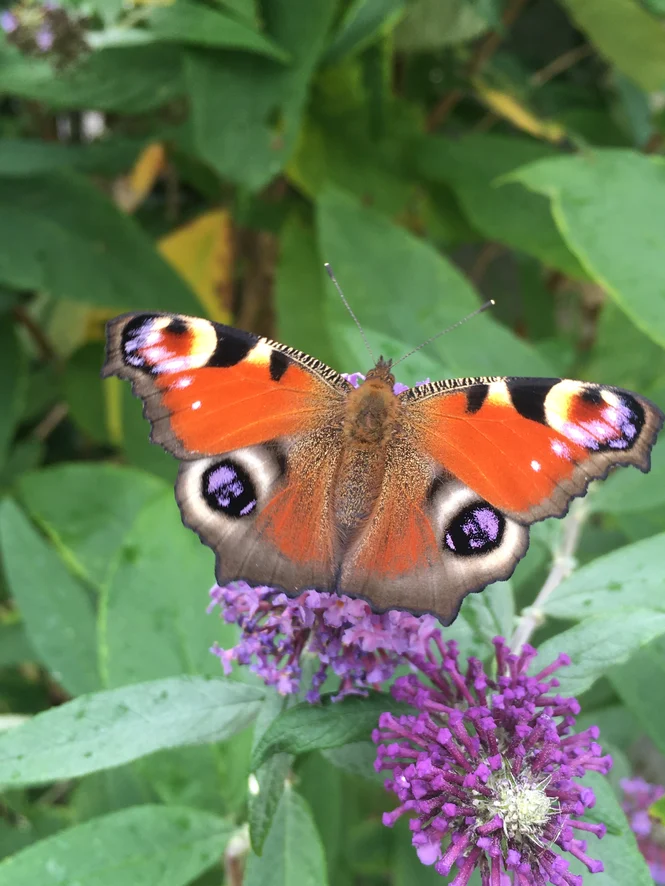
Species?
Aglais io
